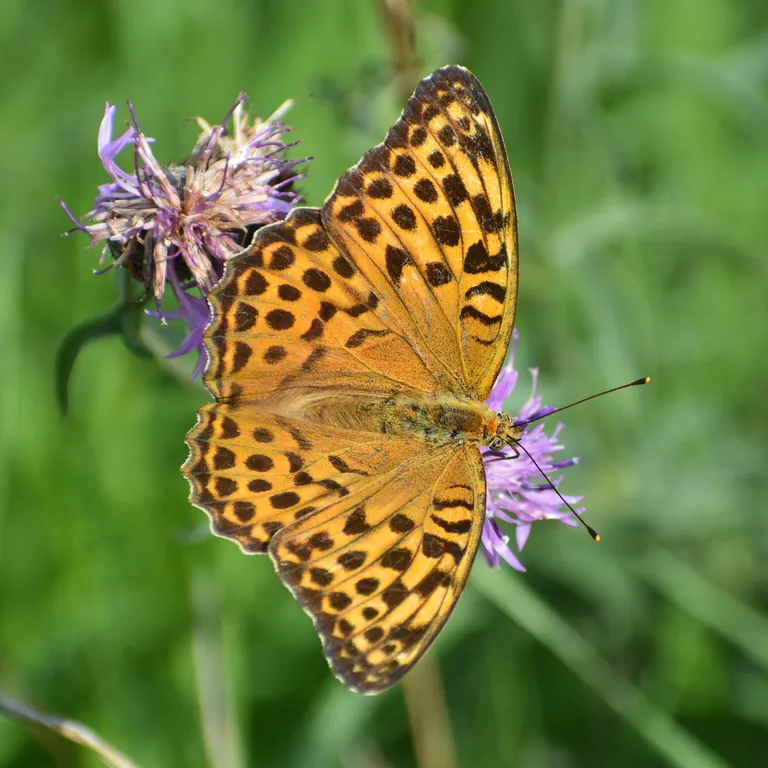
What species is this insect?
Argynnis paphia
